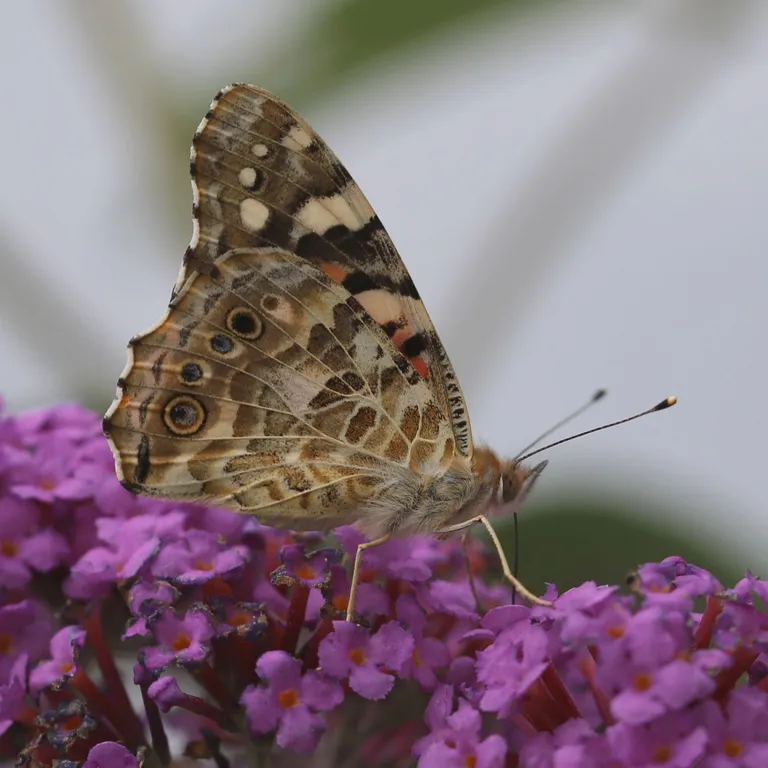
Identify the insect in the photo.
Vanessa cardui
